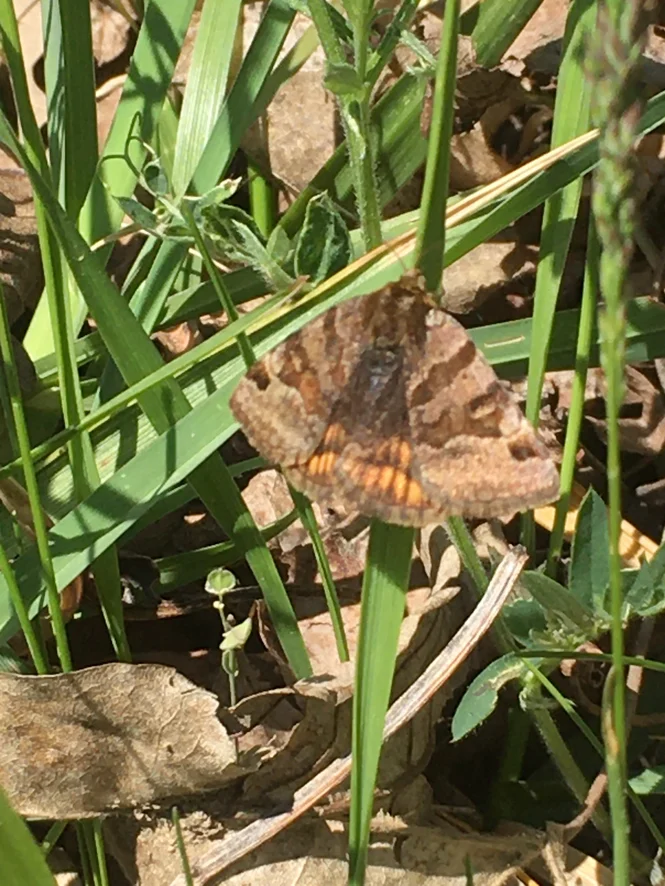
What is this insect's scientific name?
Euclidia glyphica
